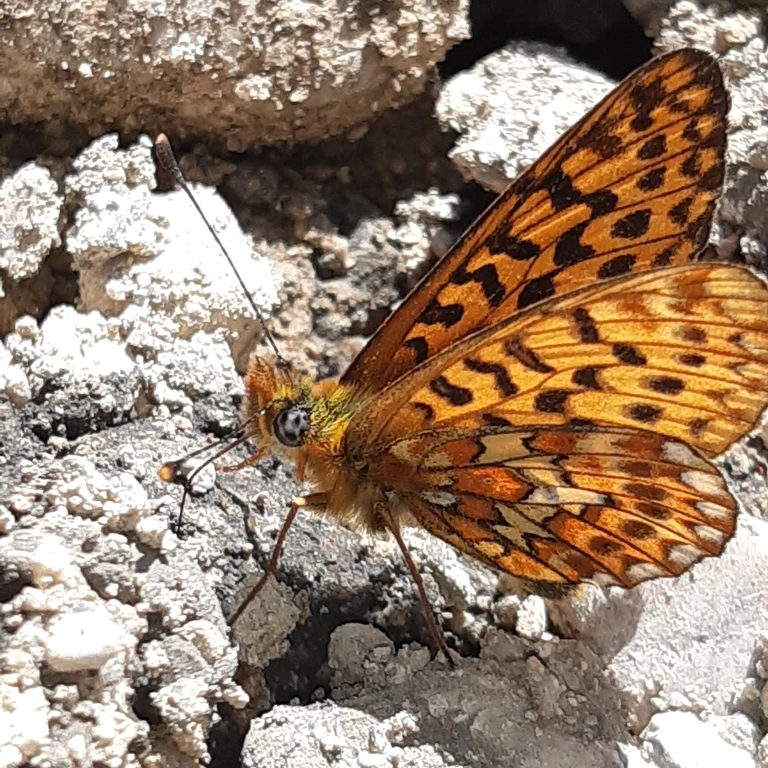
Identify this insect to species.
Boloria euphrosyne (also Clossiana euphrosyne)
